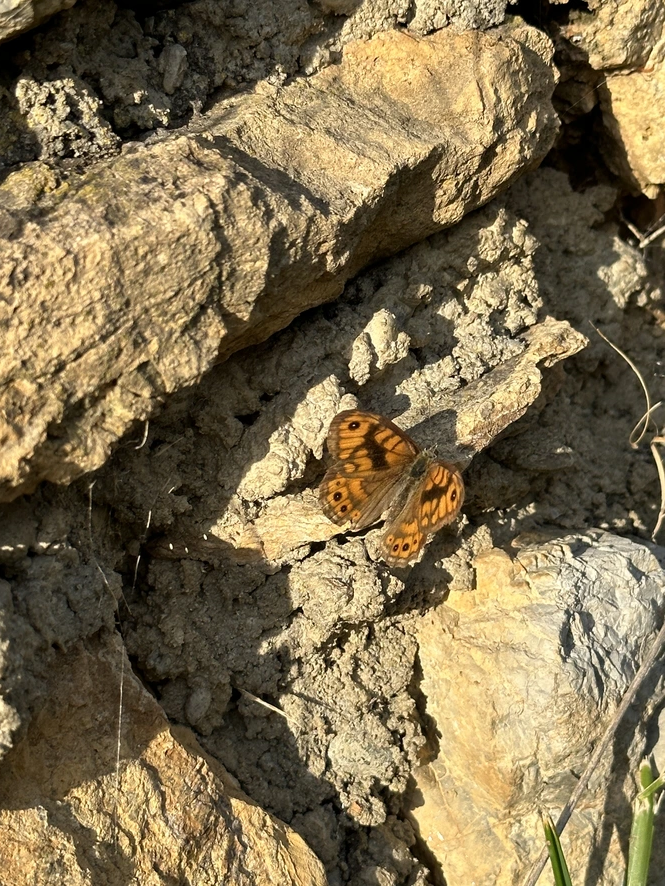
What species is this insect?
Lasiommata megera (also Pararge megera)
